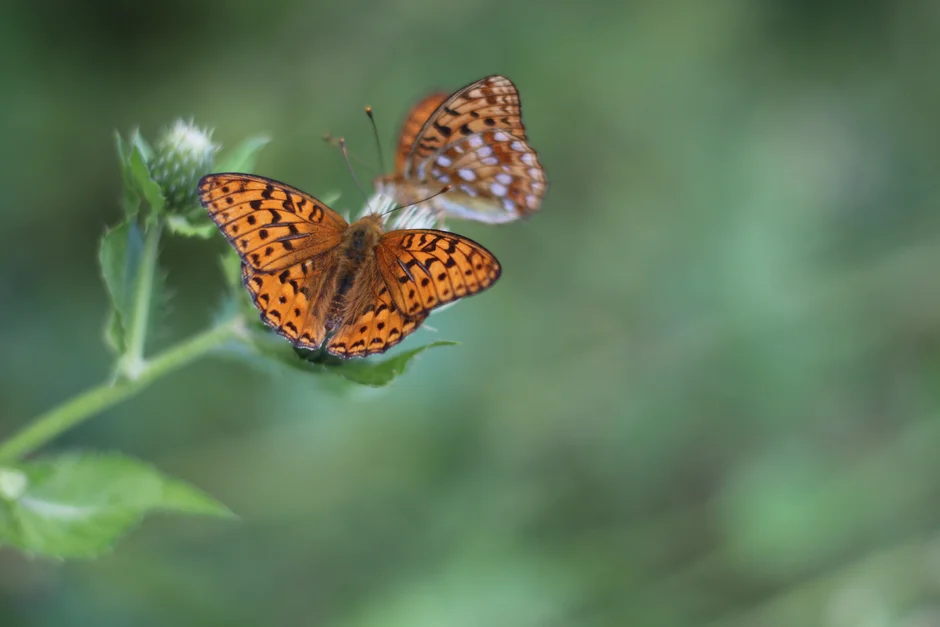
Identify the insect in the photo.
Fabriciana adippe
